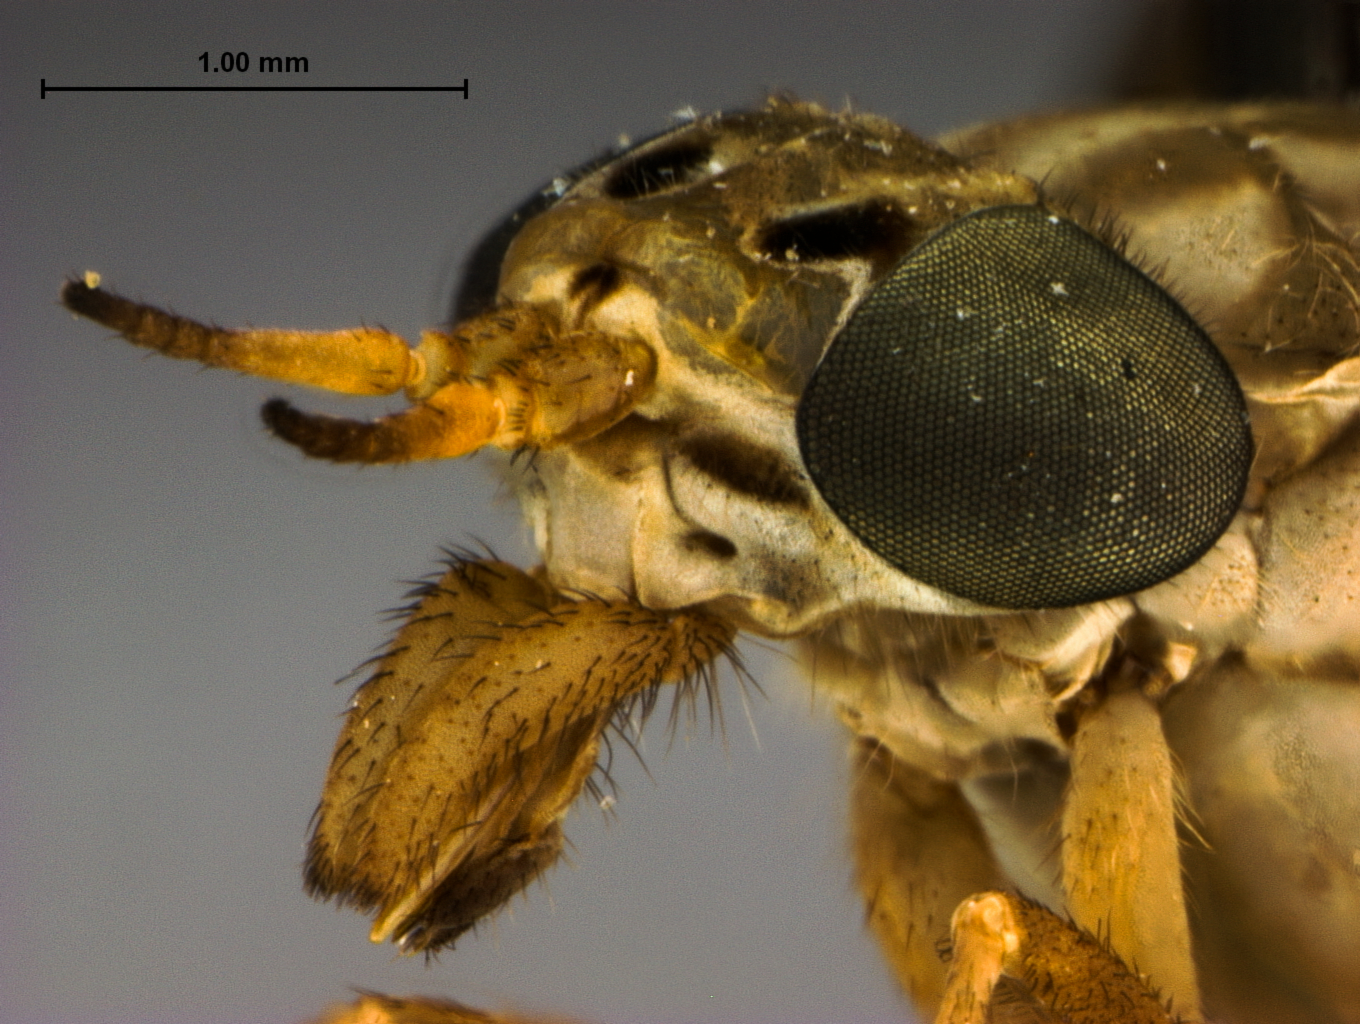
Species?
Haematopota athlyna
